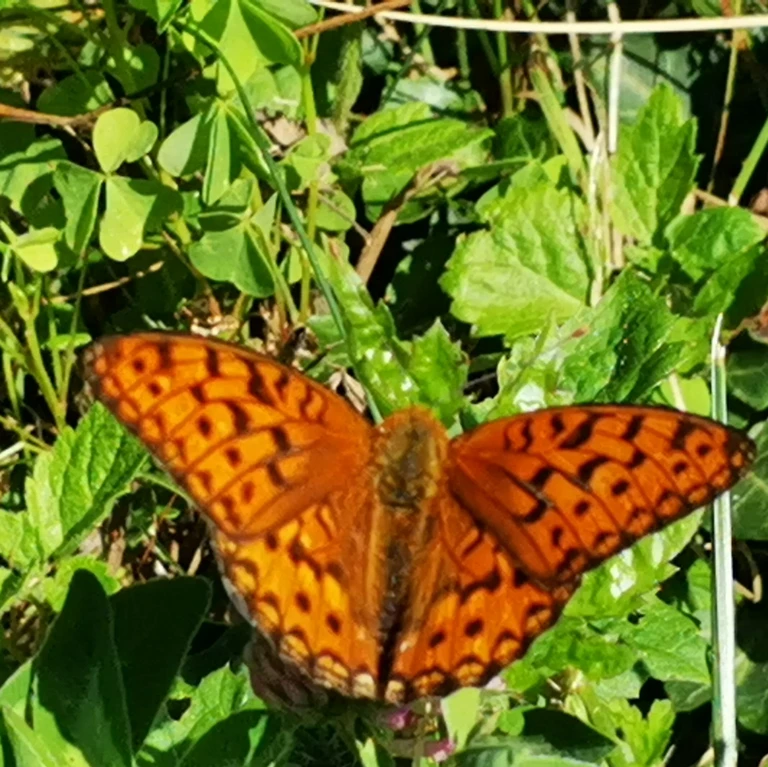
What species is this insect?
Fabriciana adippe
